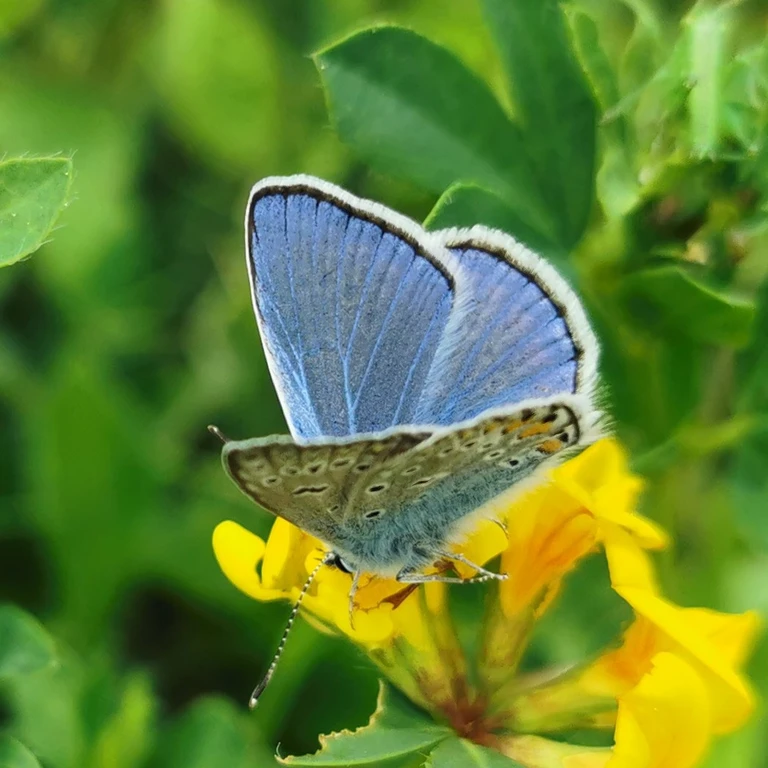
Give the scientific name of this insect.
Polyommatus icarus
